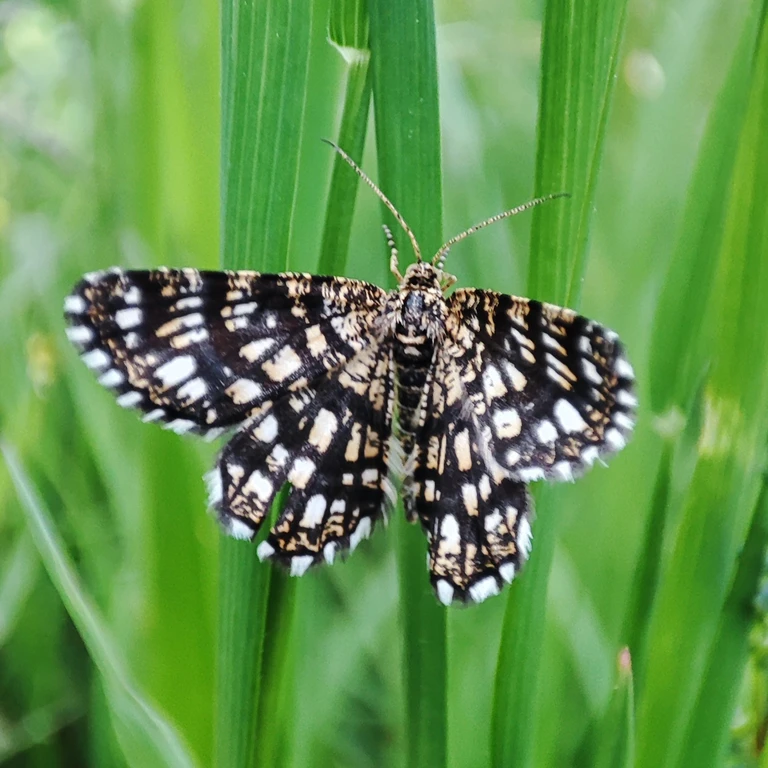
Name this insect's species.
Chiasmia clathrata
